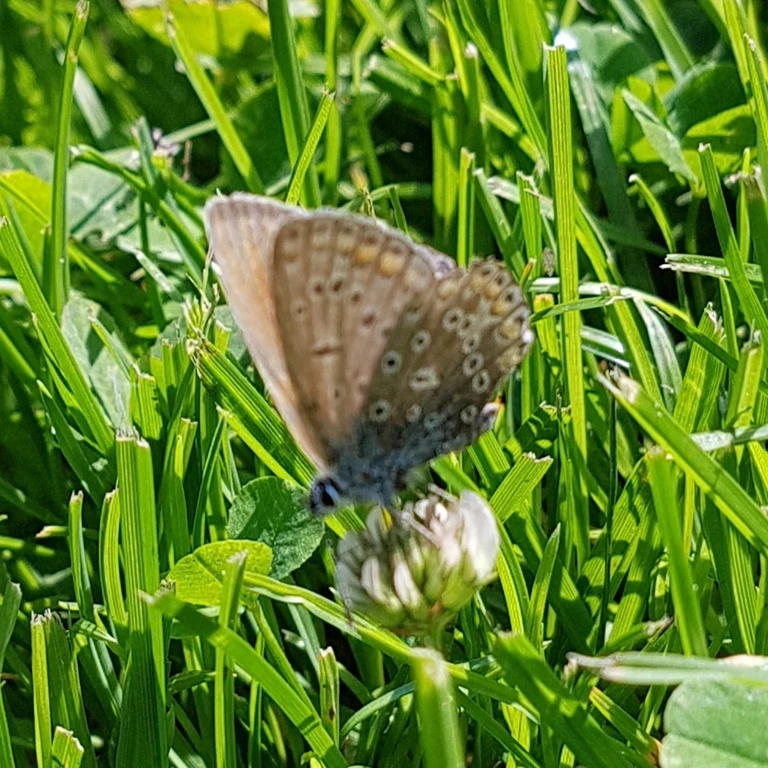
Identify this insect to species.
Polyommatus icarus
